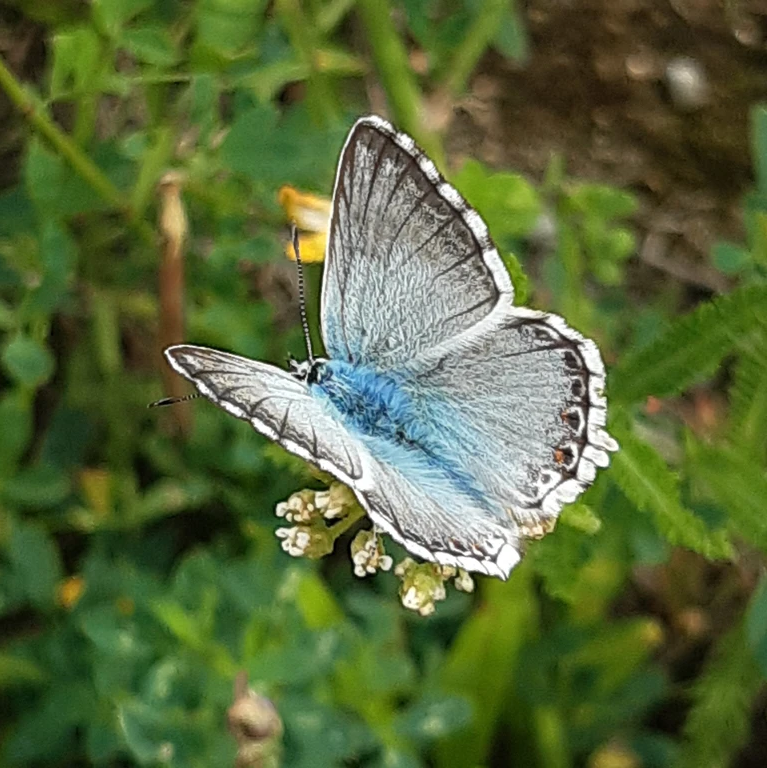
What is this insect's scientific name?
Lysandra coridon
